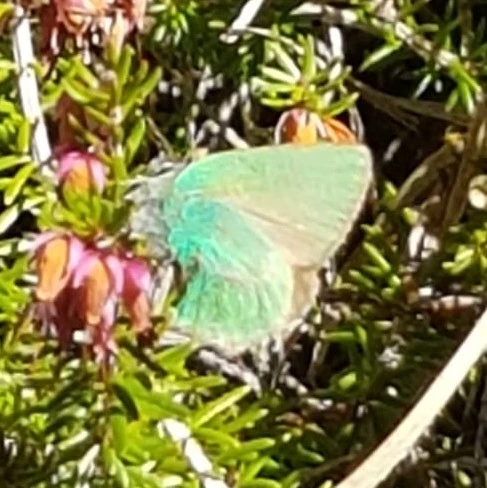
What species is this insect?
Callophrys rubi
